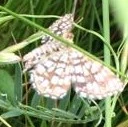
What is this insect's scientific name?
Chiasmia clathrata
